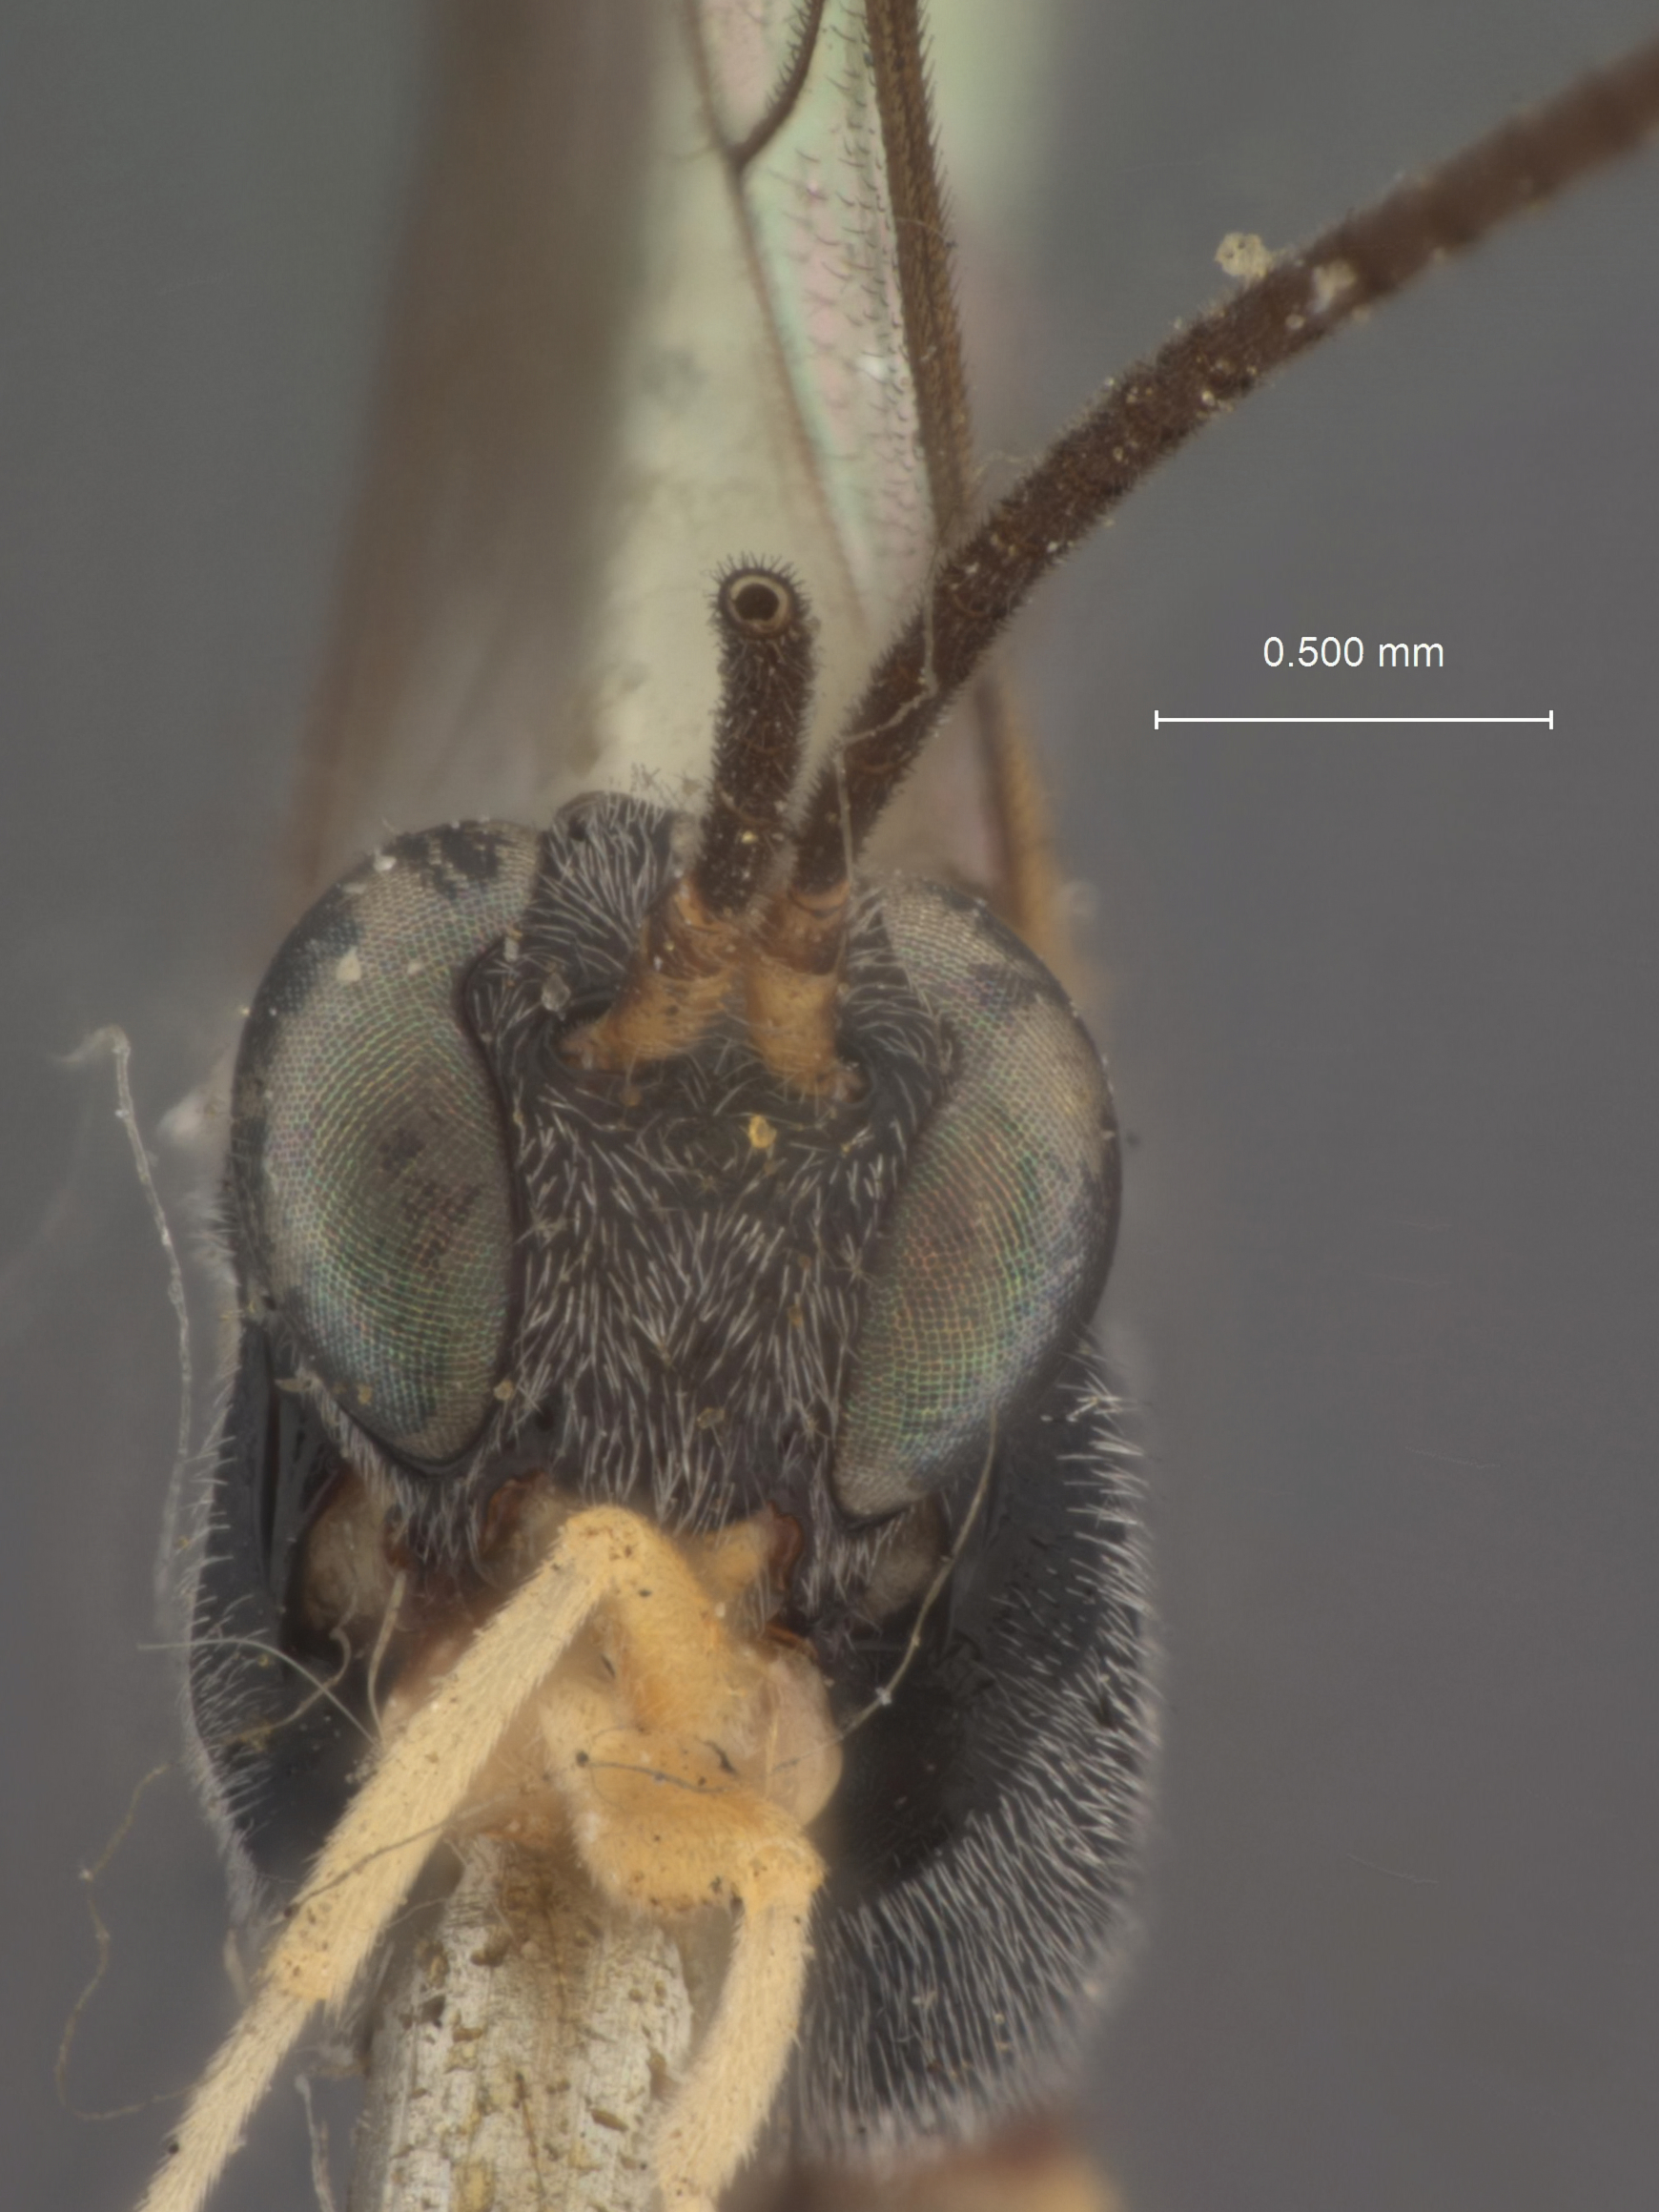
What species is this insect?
Charops annulipes
